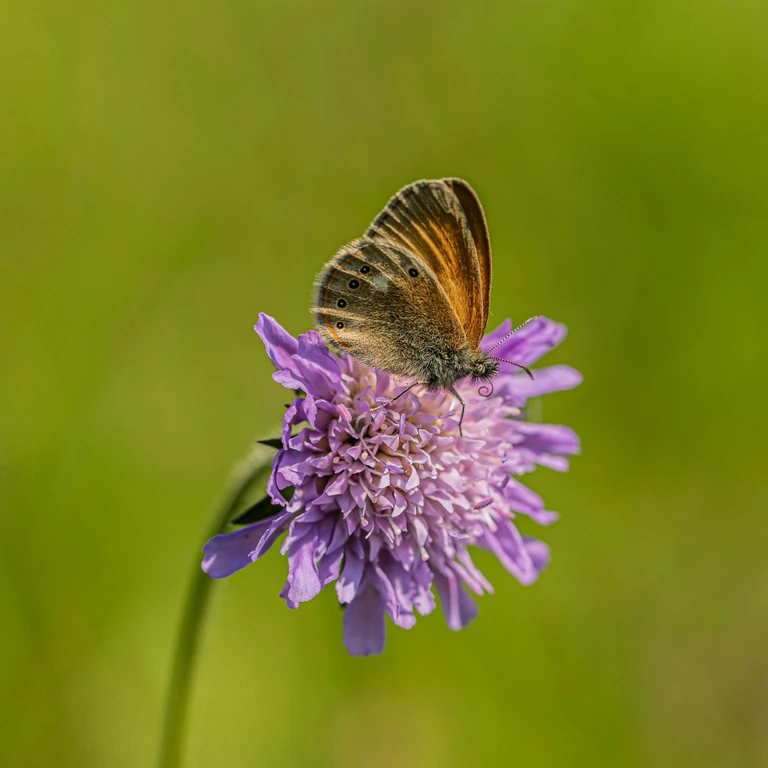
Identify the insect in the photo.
Coenonympha glycerion (also Coenonympha iphis)
